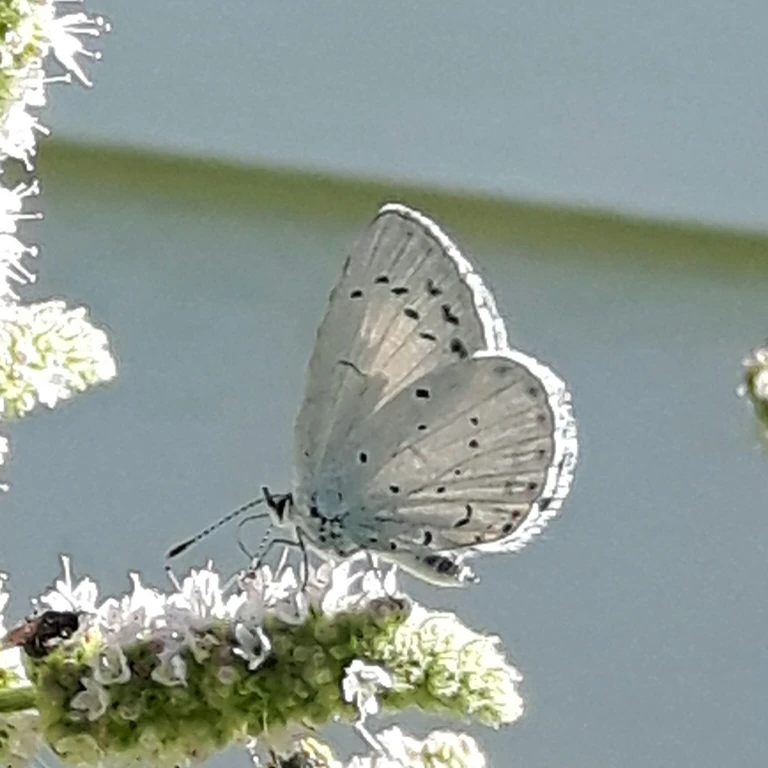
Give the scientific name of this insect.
Celastrina argiolus
